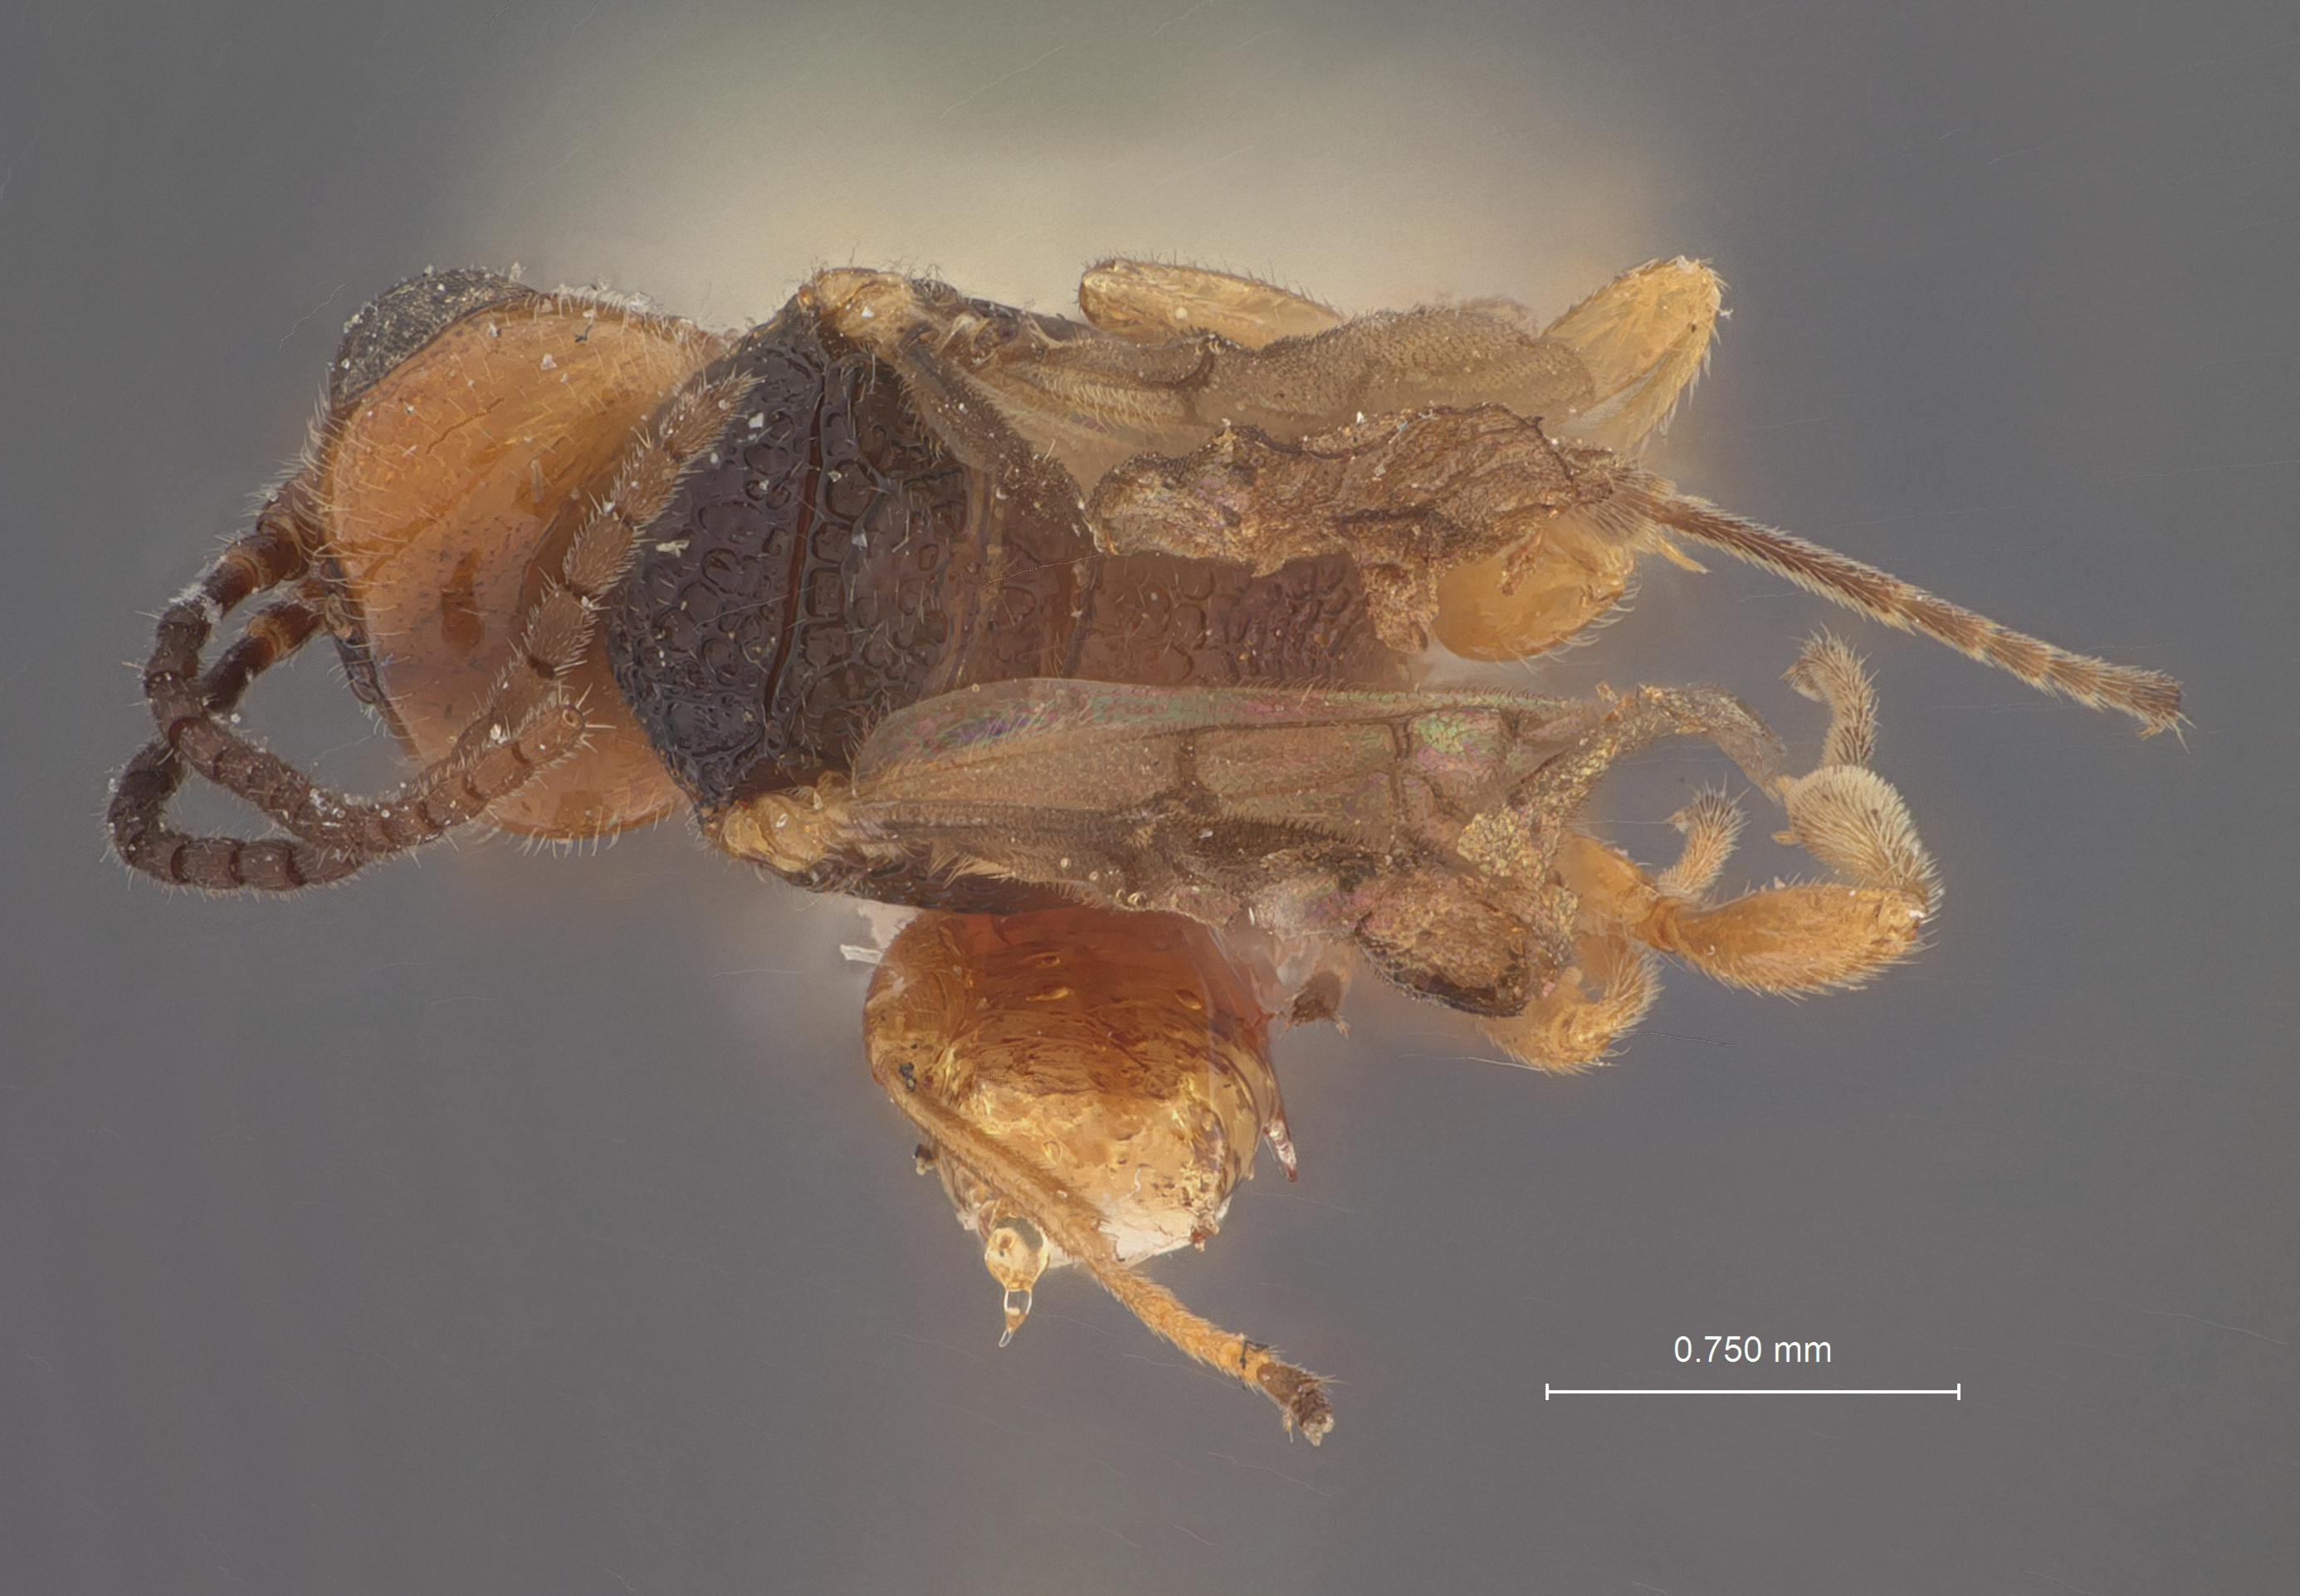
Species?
Aridelus nigrithorax
